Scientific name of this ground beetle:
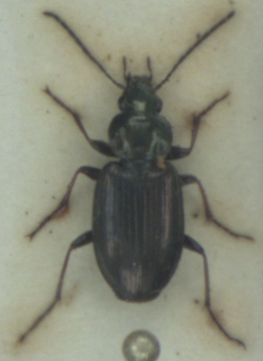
Agonum muelleri
